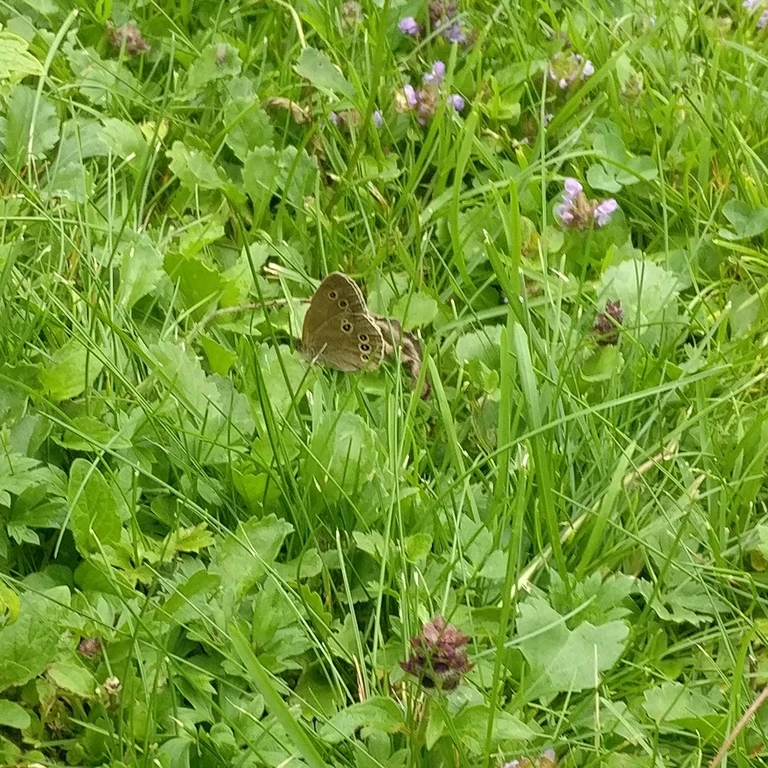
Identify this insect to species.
Aphantopus hyperantus
